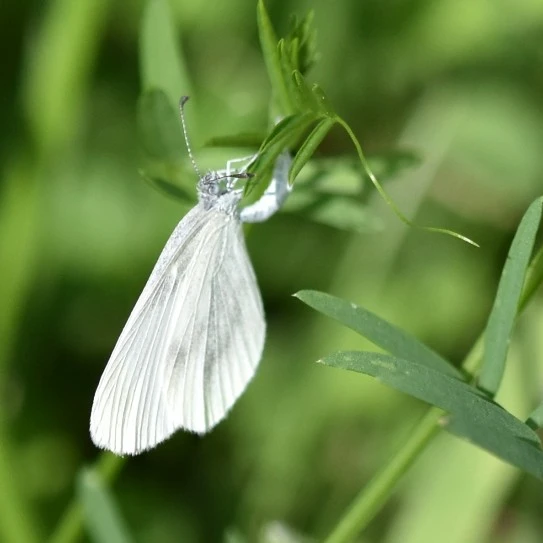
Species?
Leptidea sinapis/juvernica
